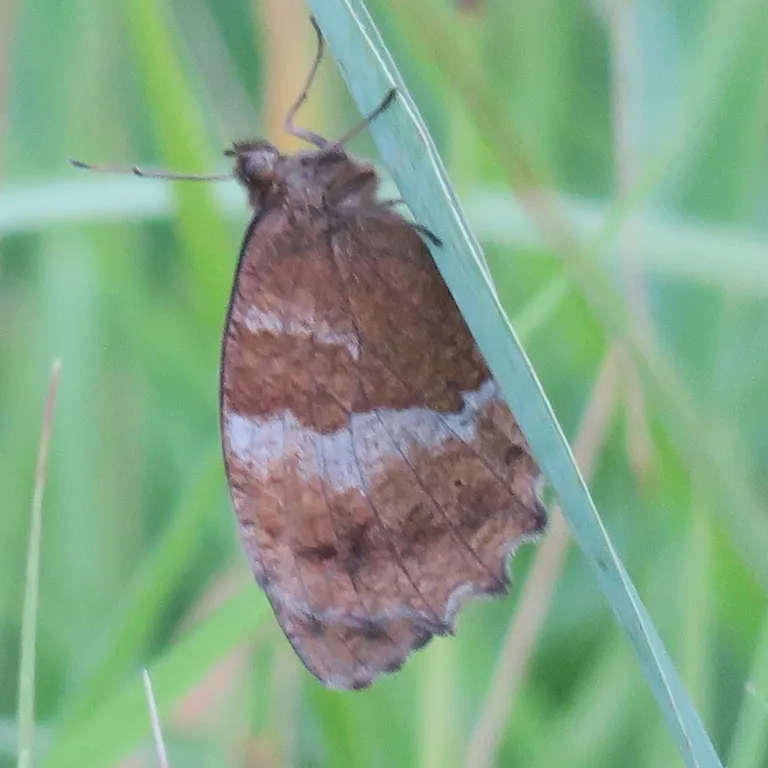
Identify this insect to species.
Minois dryas
